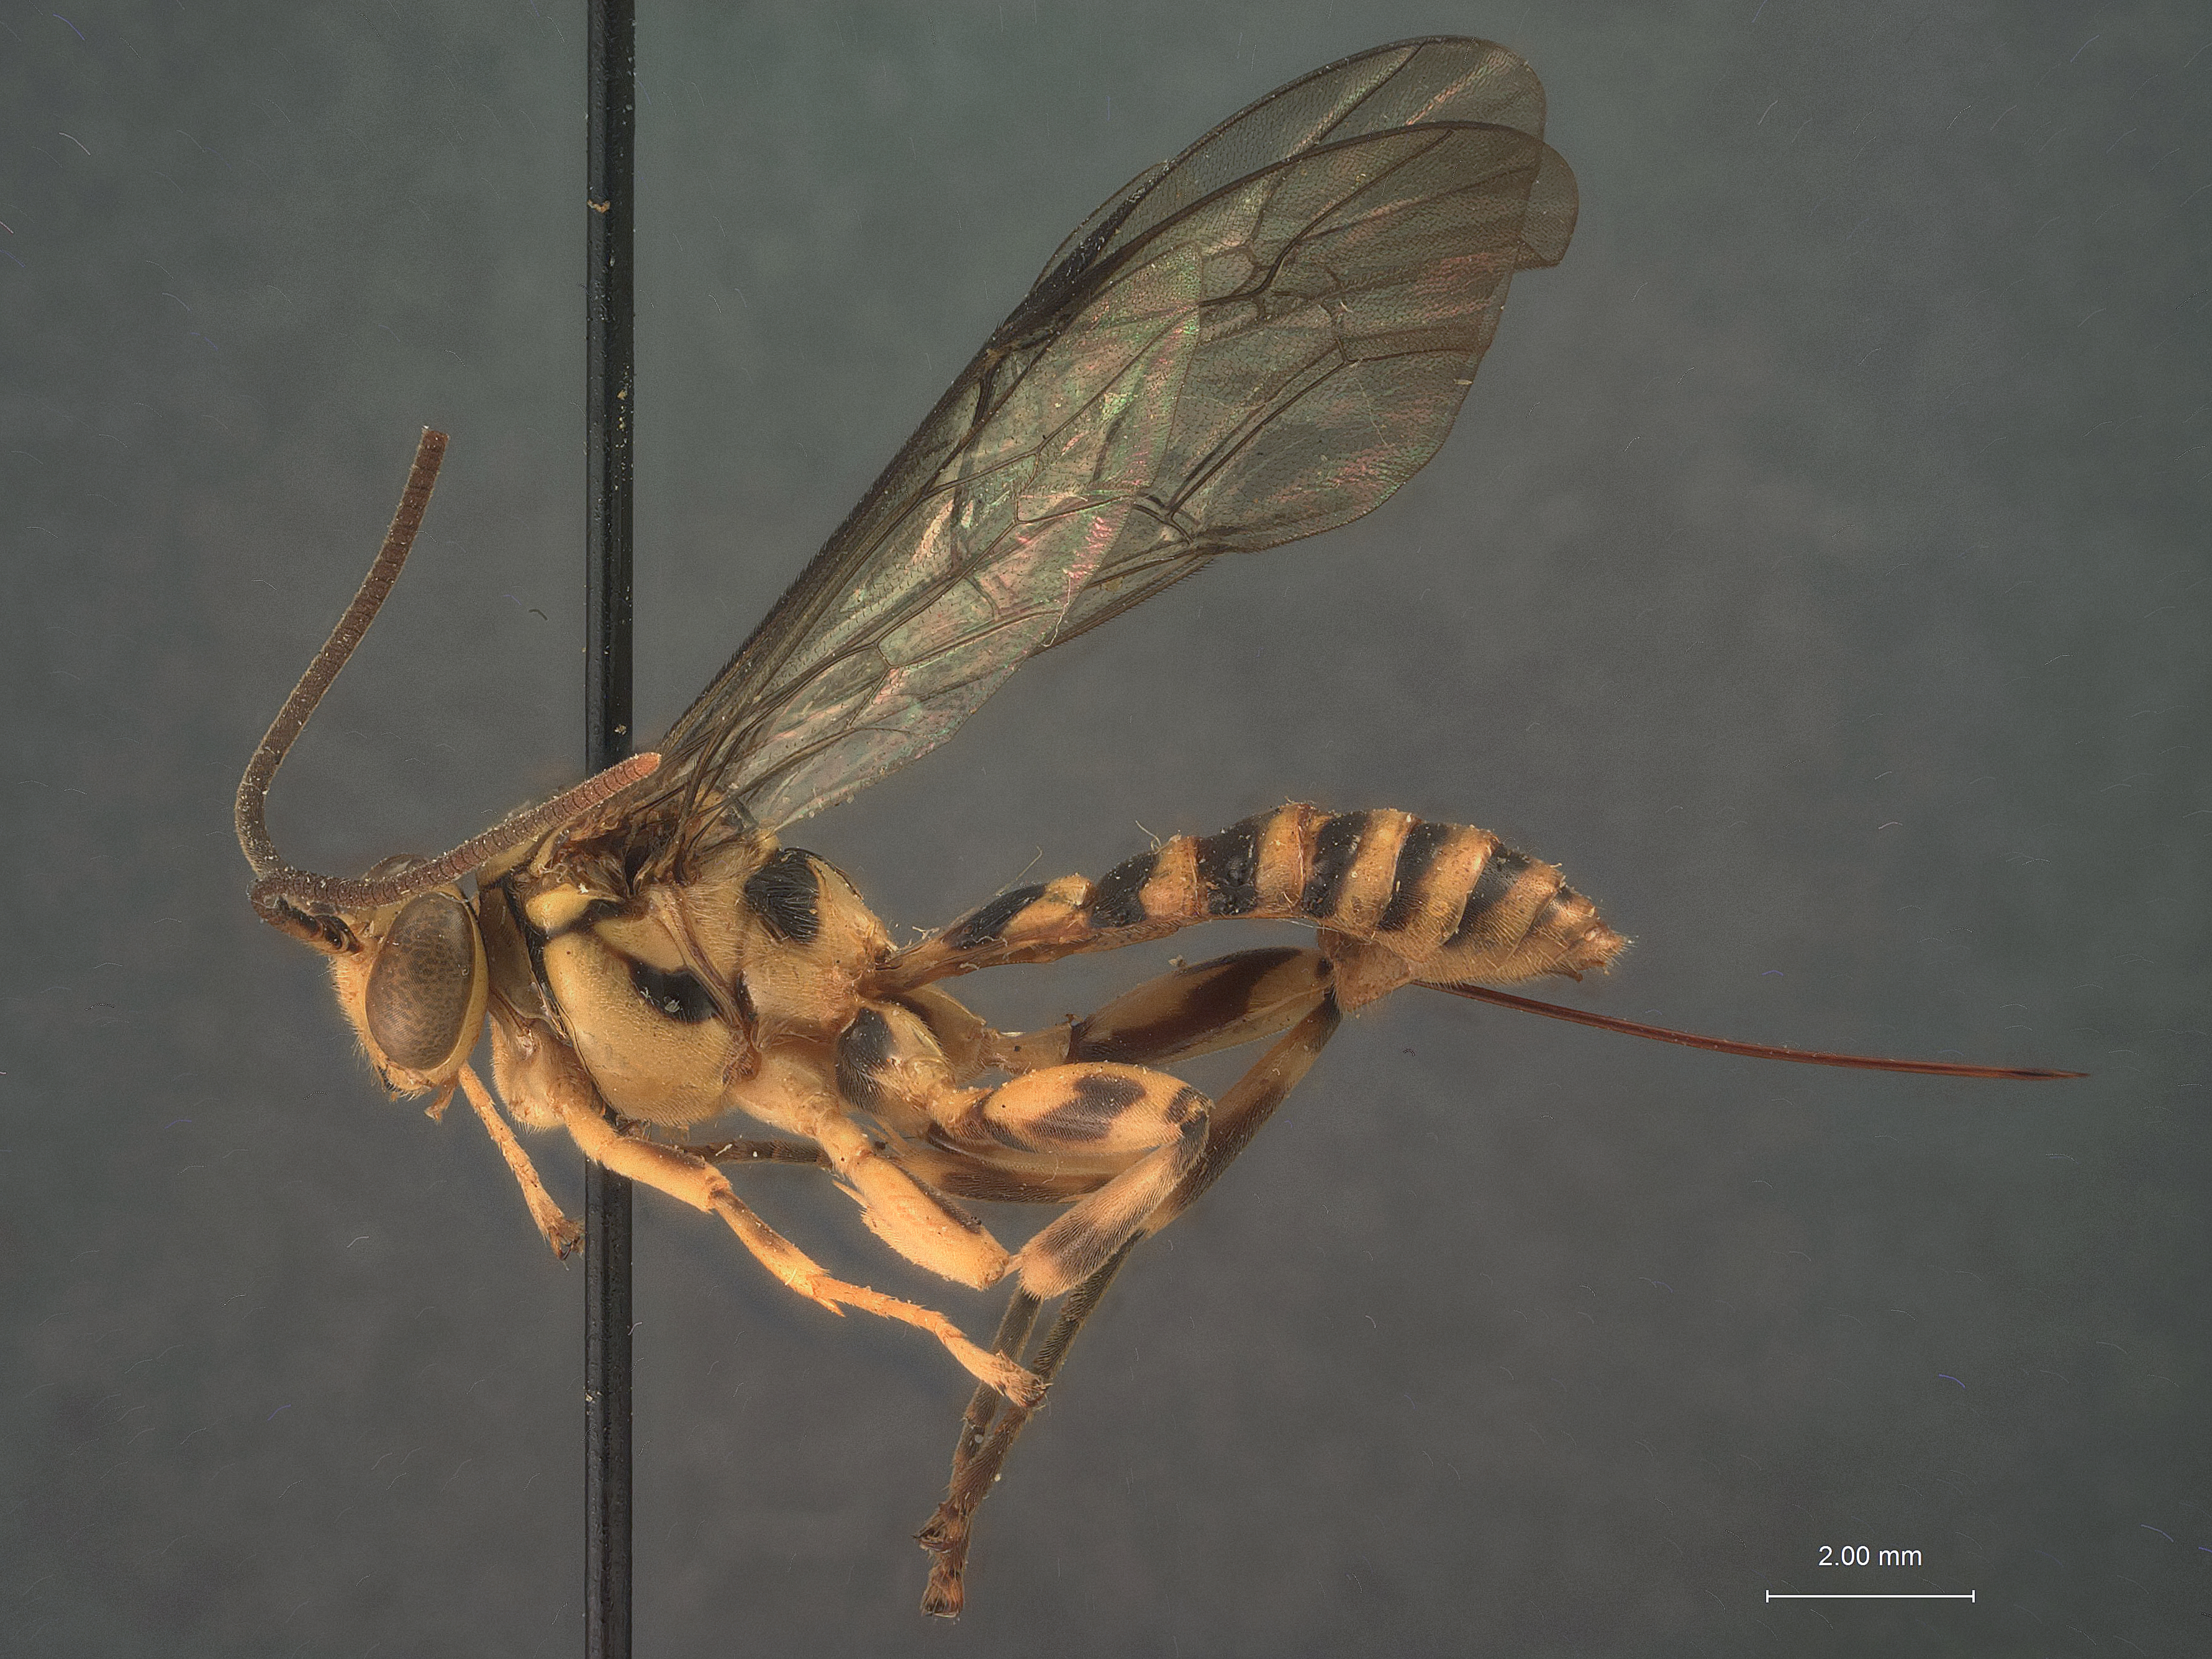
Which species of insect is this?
Theronia zebricollis
